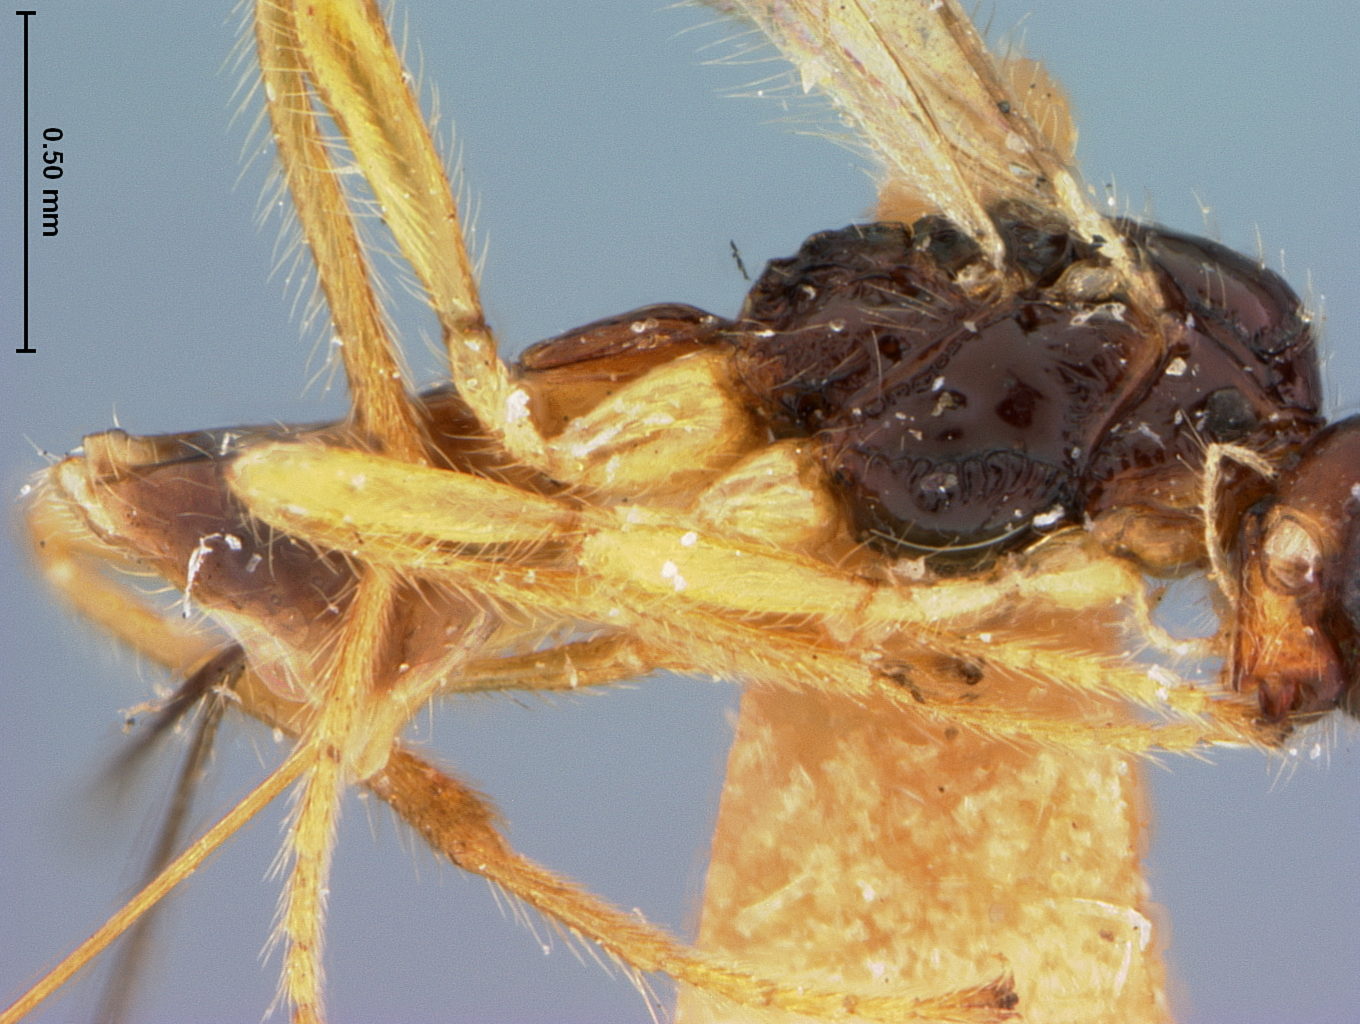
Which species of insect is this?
Phaenocarpa disjuncta
